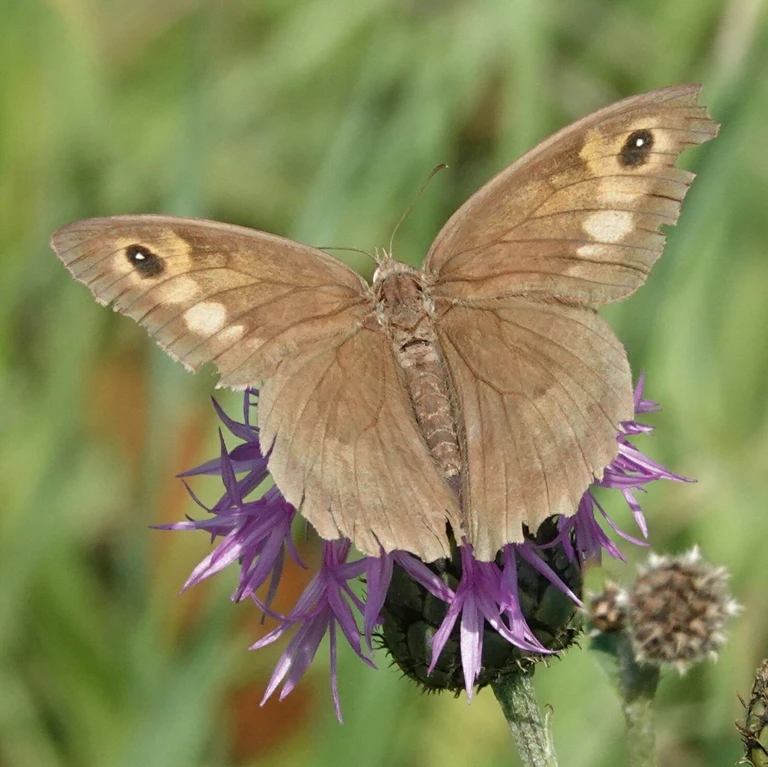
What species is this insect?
Maniola jurtina
